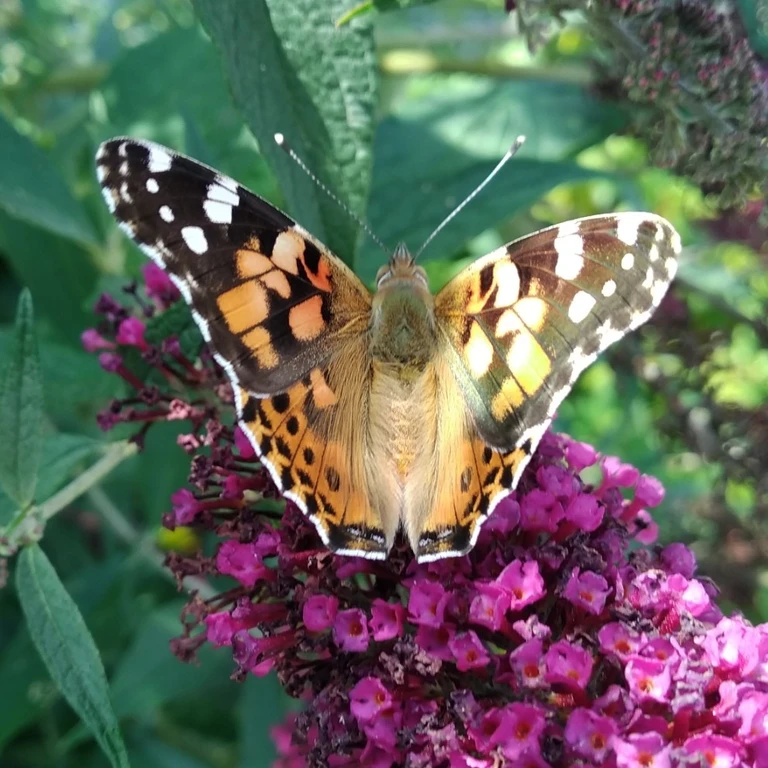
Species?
Vanessa cardui
